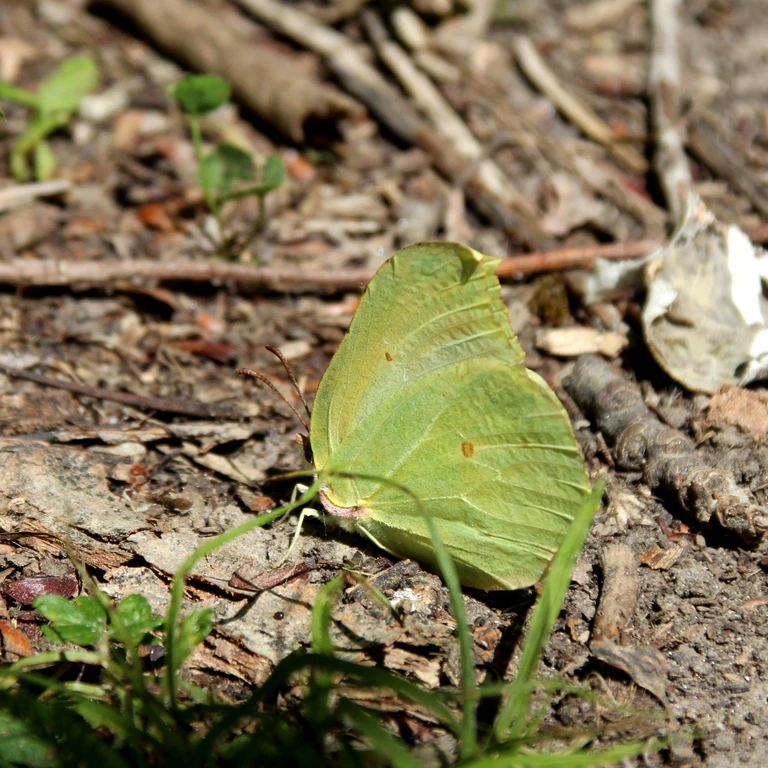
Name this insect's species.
Gonepteryx rhamni
